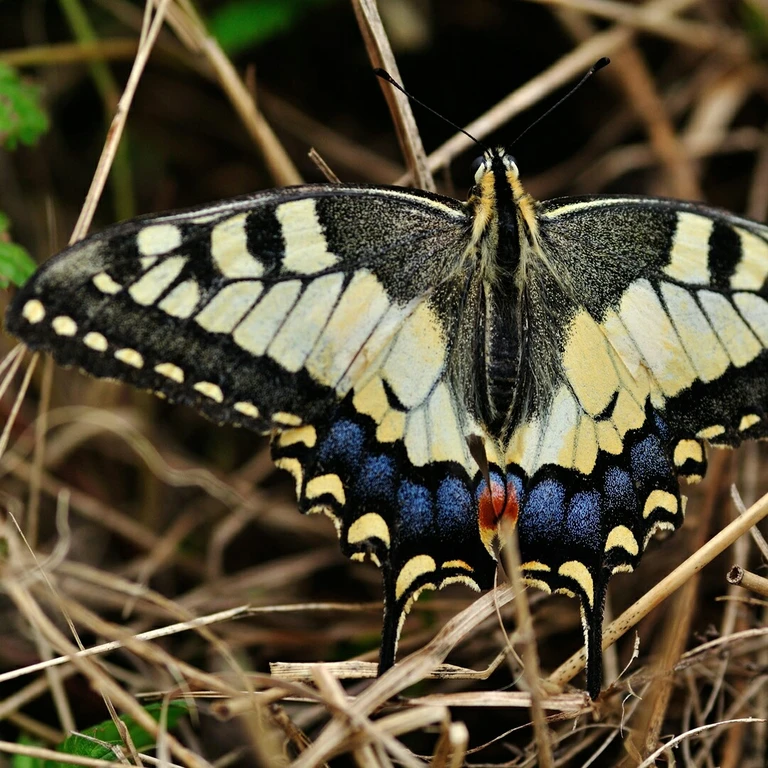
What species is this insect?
Papilio machaon
